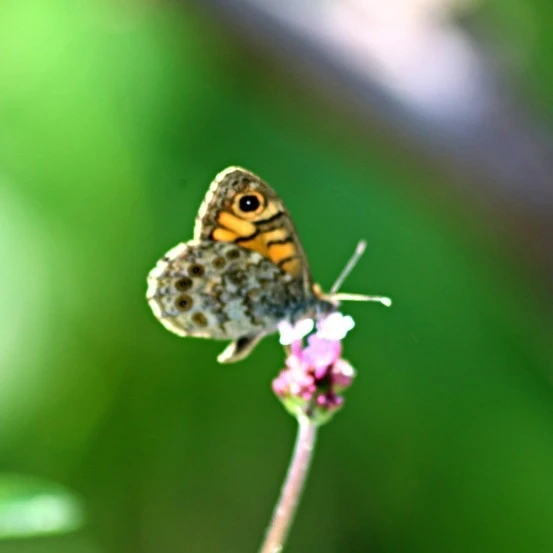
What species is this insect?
Lasiommata megera (also Pararge megera)
